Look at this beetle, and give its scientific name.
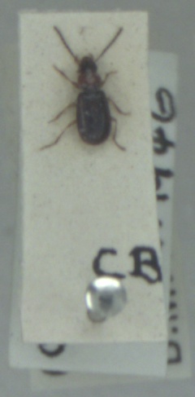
Acupalpus dubius
